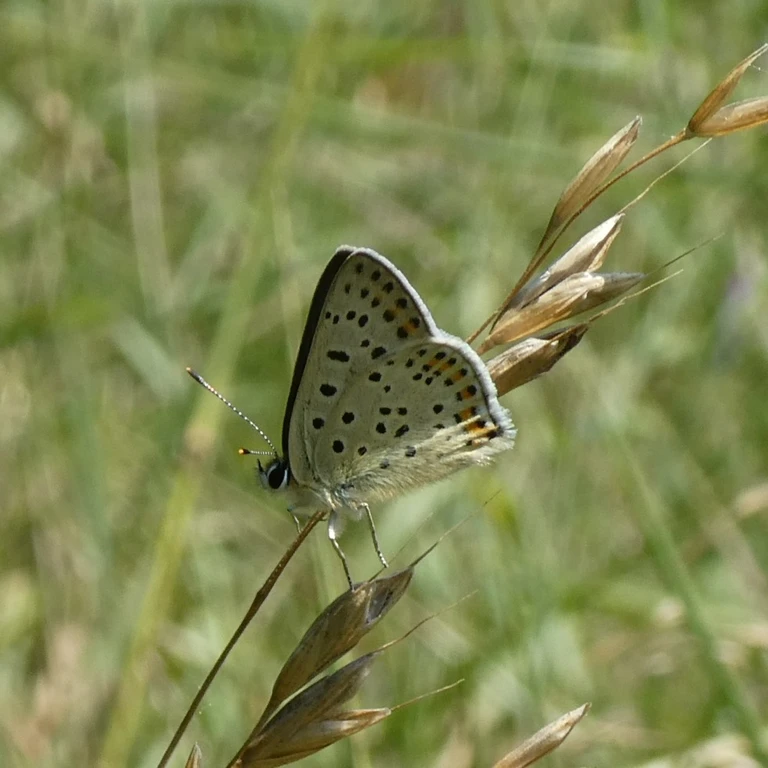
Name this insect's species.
Lycaena tityrus (also Loweia tityrus)
